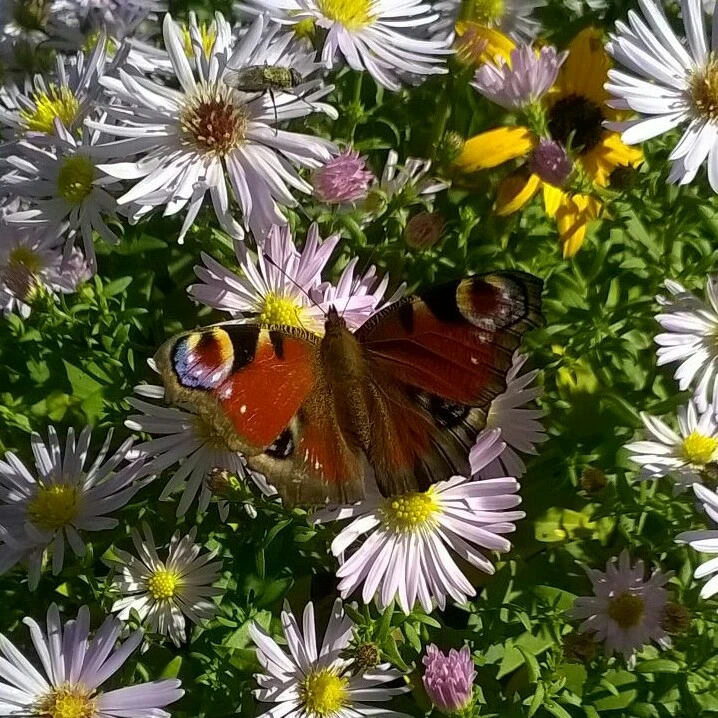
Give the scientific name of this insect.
Aglais io
